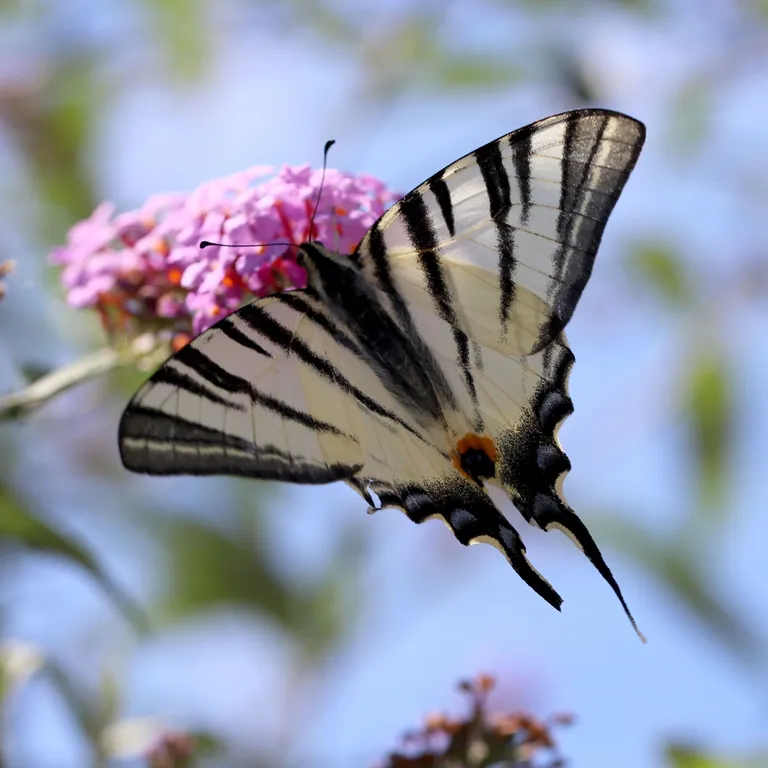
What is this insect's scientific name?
Iphiclides podalirius
